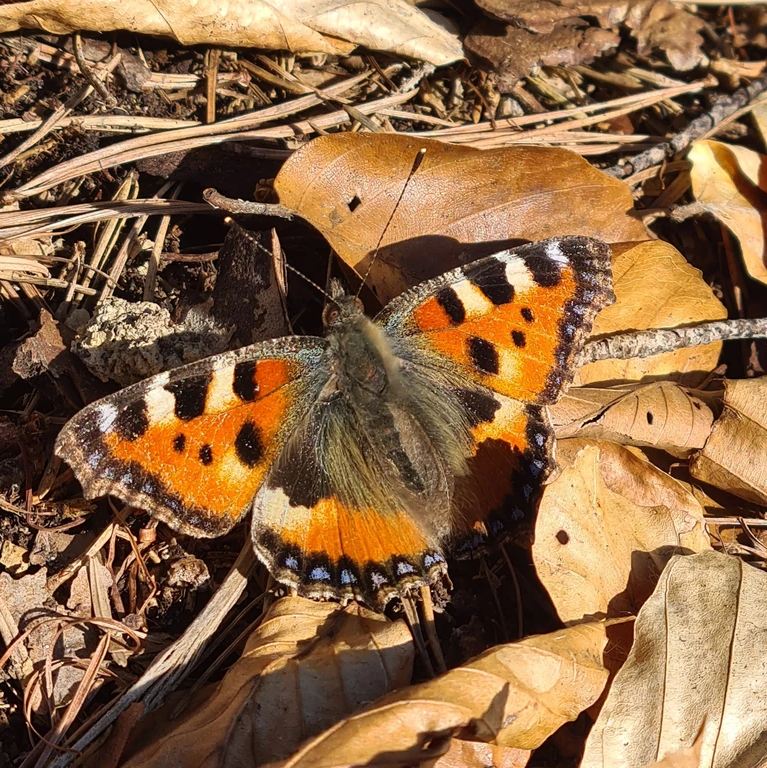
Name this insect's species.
Aglais urticae
